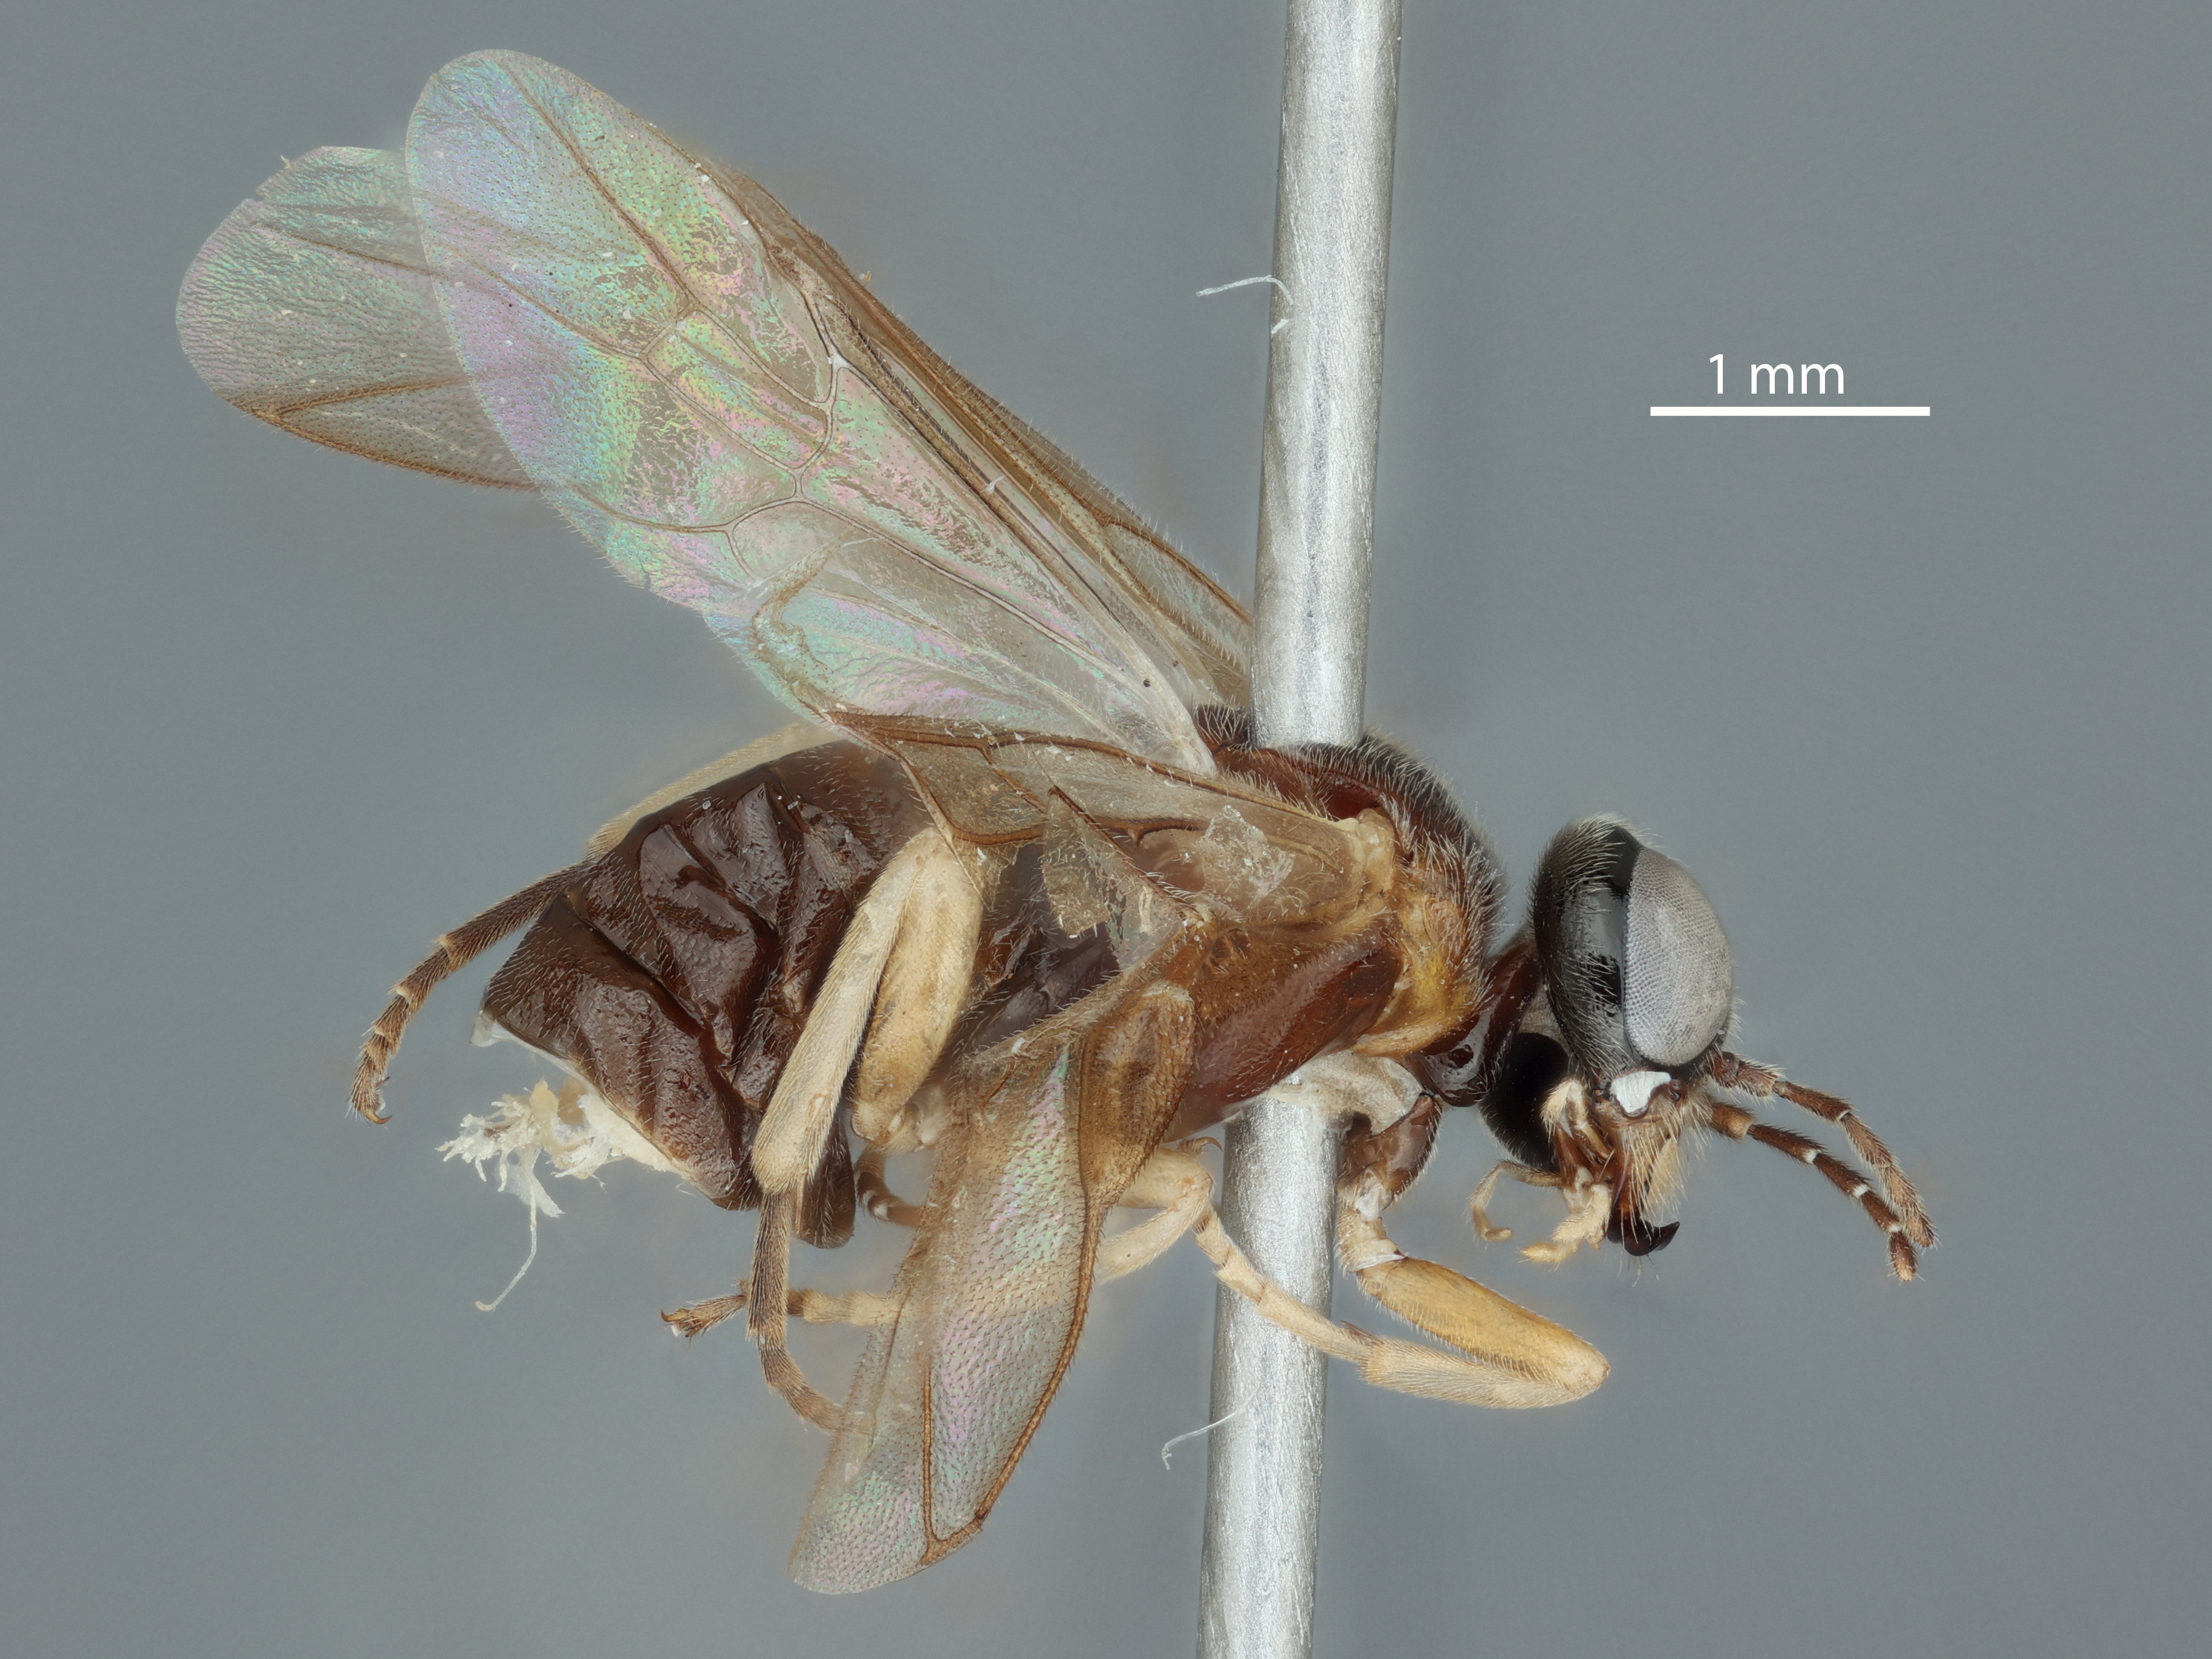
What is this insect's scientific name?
Acordulecera tristis
